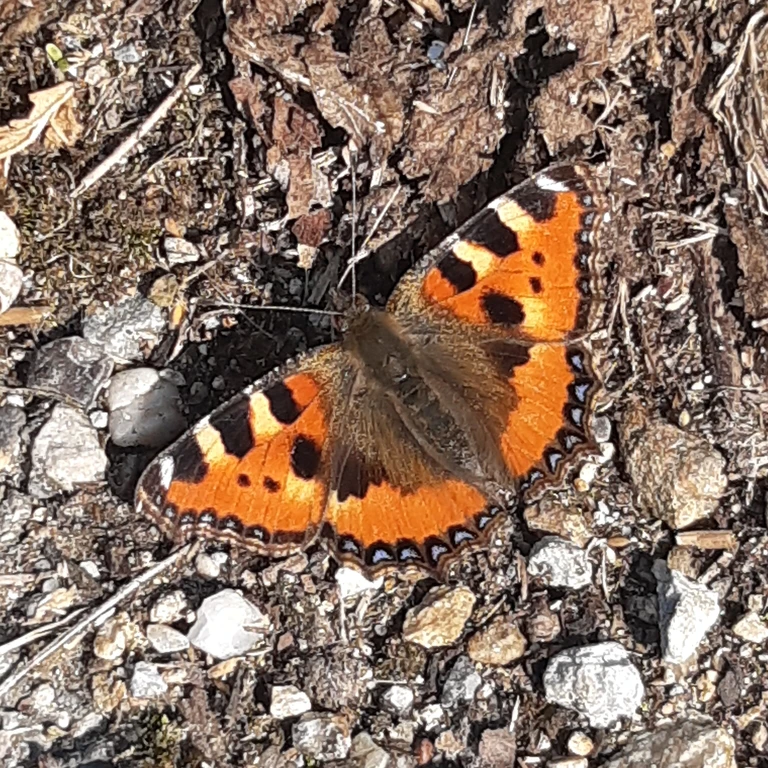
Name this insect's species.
Aglais urticae
